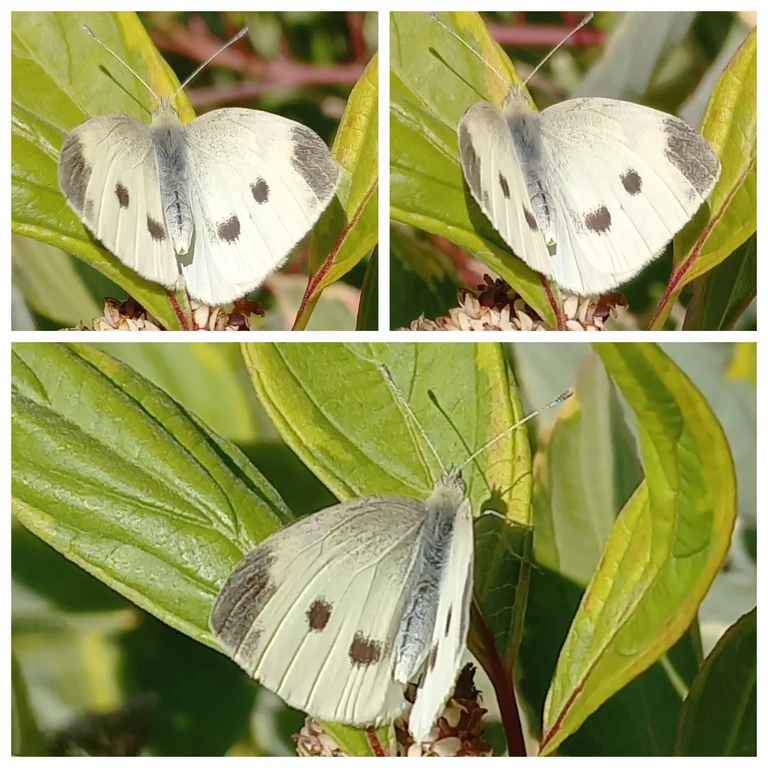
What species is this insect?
Pieris rapae
